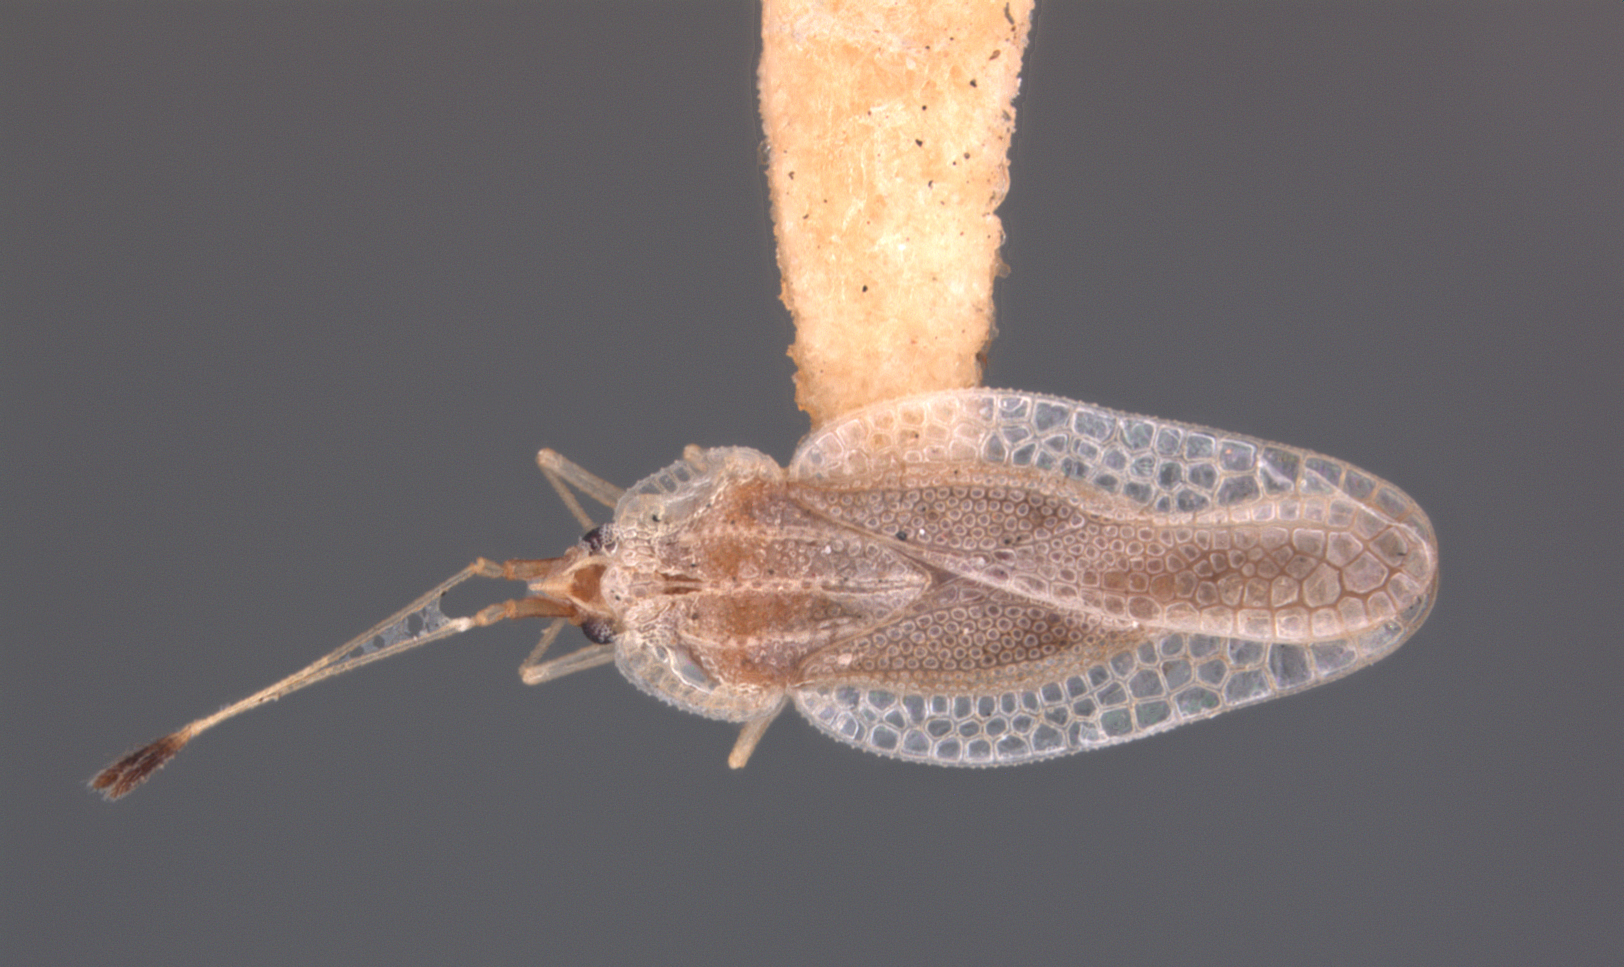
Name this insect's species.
Leptopharsa artocarpi
